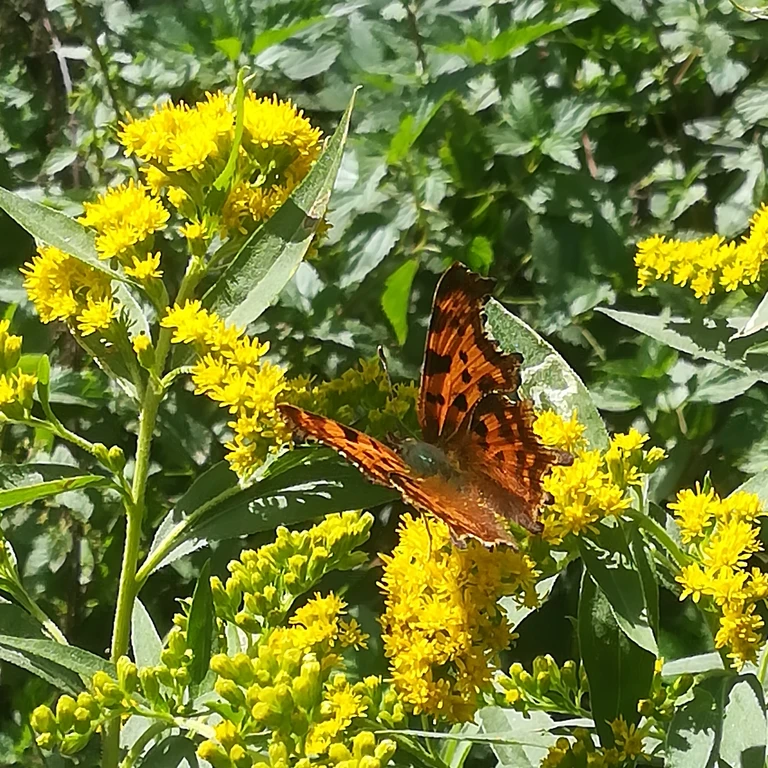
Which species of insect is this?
Polygonia c-album
